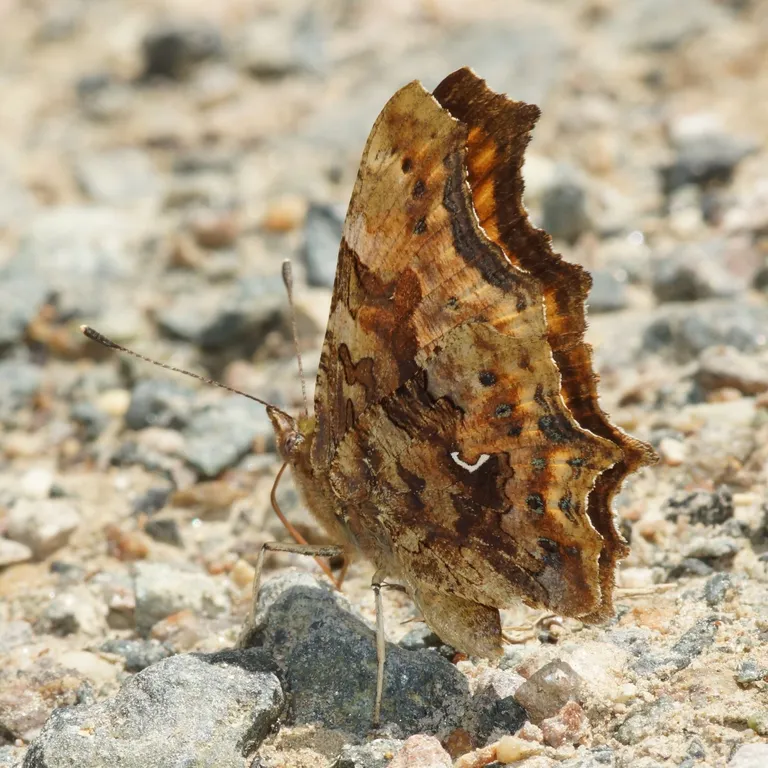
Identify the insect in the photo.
Polygonia c-album
